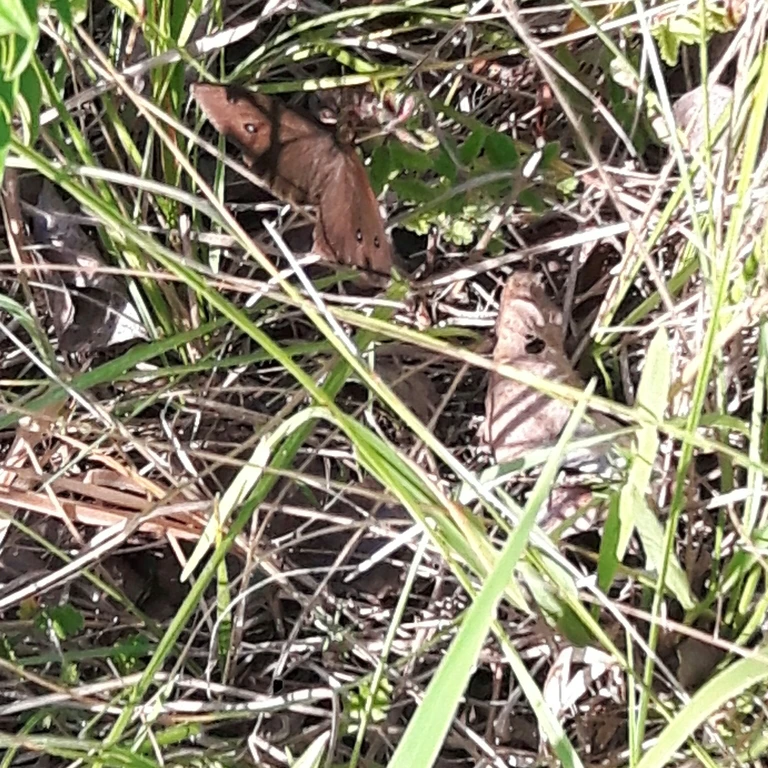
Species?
Minois dryas
